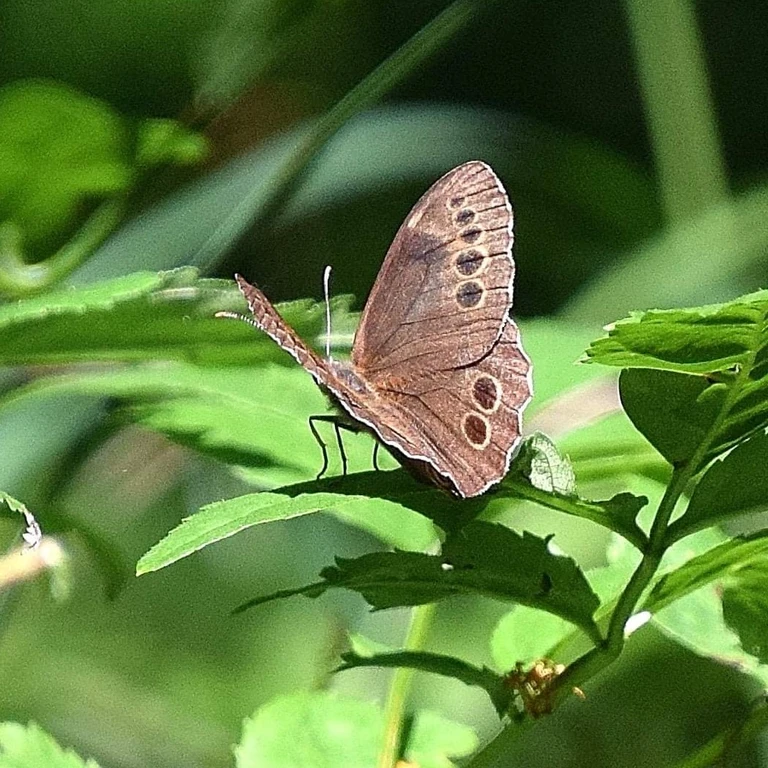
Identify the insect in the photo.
Lopinga achine (also Pararge achine)
